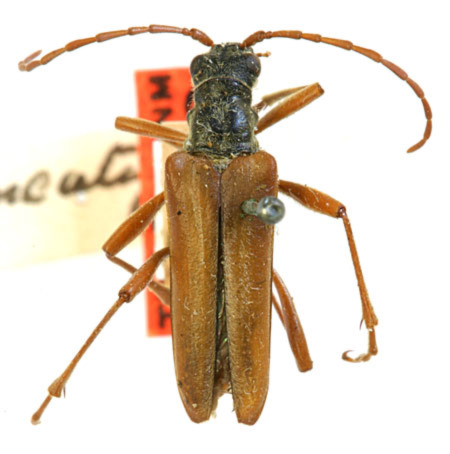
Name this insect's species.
Stenocorus nubifer (also Stenocorus truncatulus)
